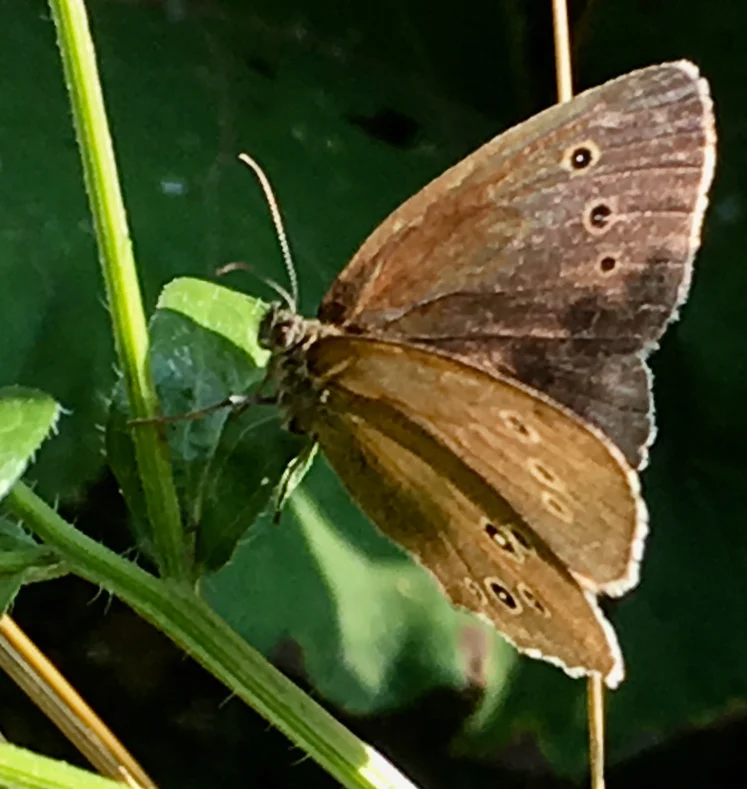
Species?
Aphantopus hyperantus
